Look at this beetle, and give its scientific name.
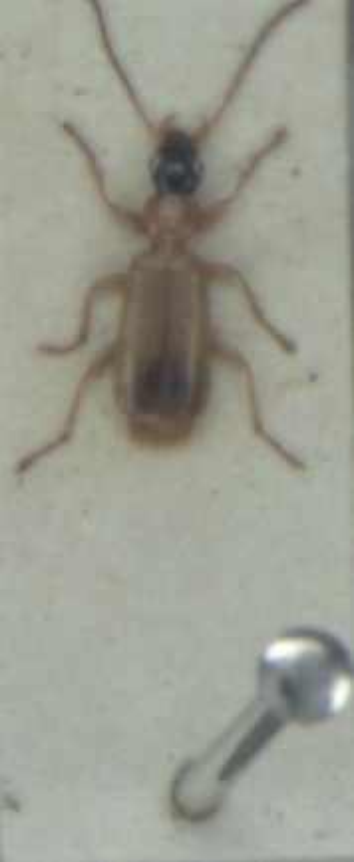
Demetrias monostigma
